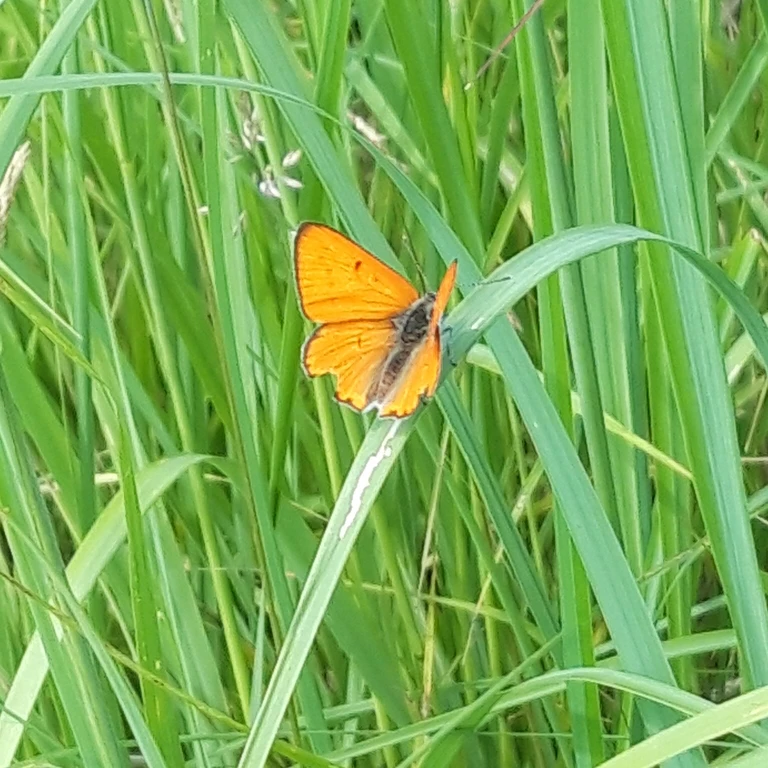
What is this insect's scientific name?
Lycaena dispar
